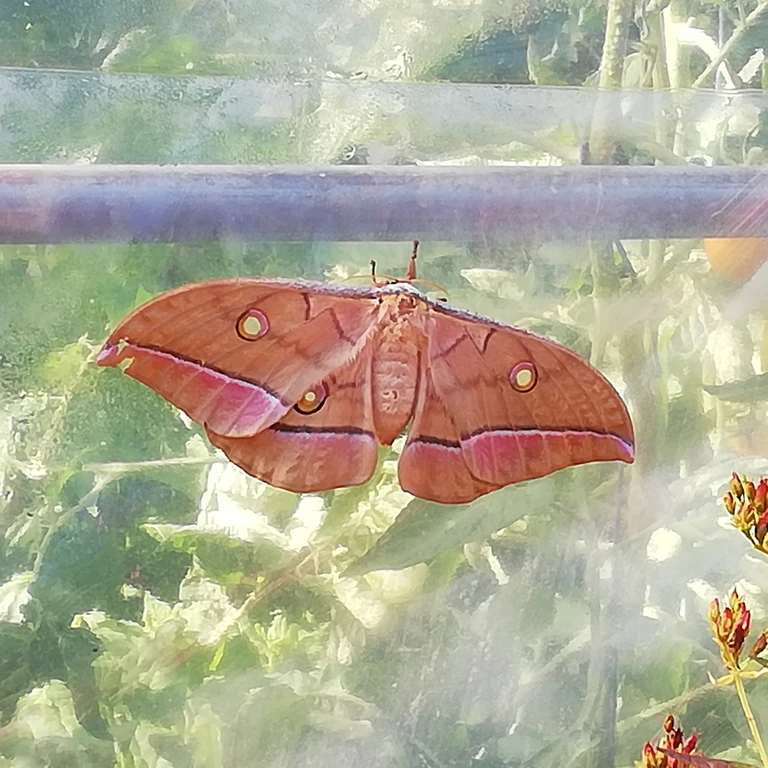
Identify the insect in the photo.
Antheraea yamamai
